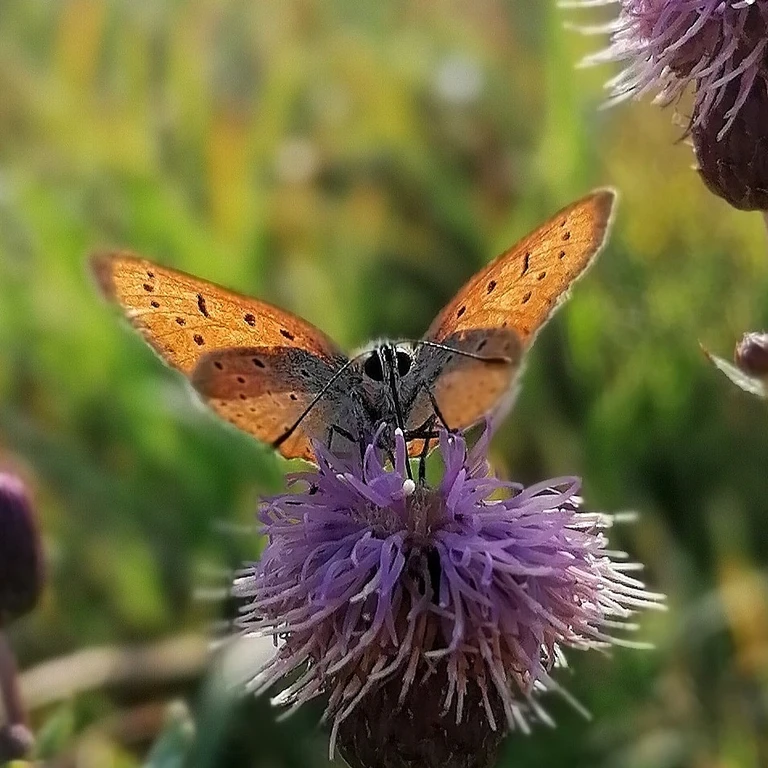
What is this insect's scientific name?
Lycaena dispar
